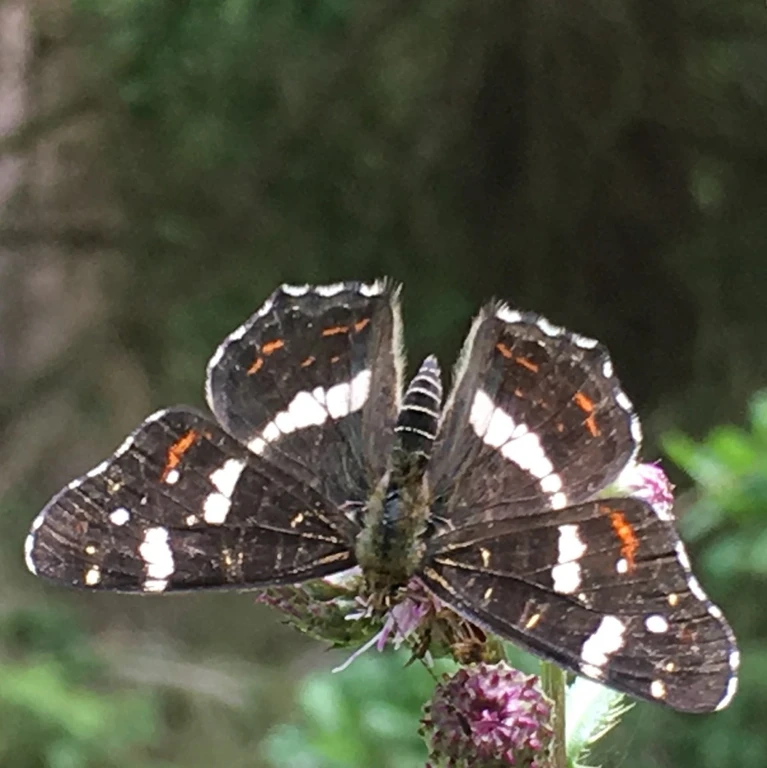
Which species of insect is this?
Araschnia levana
